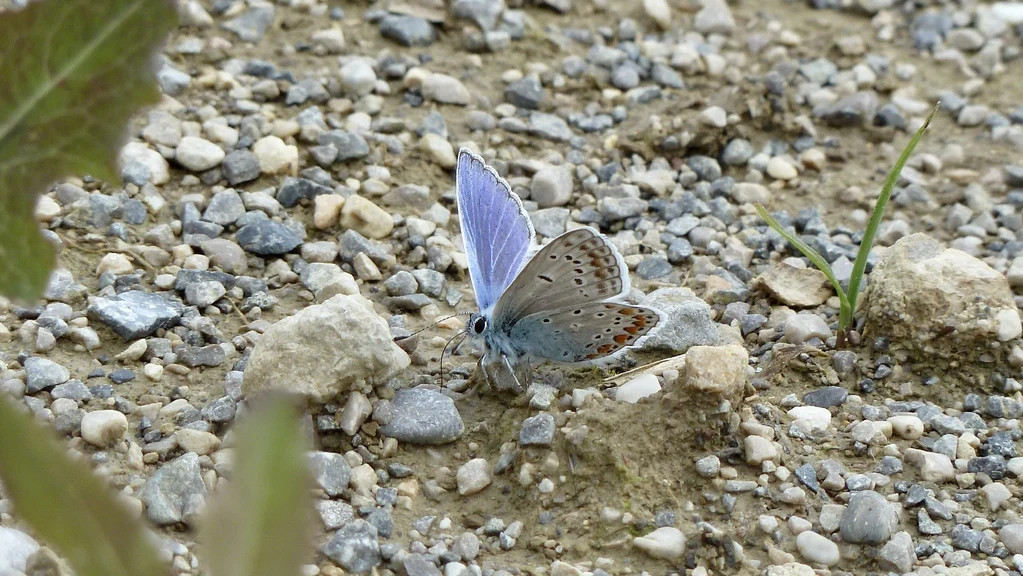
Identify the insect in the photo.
Polyommatus thersites
